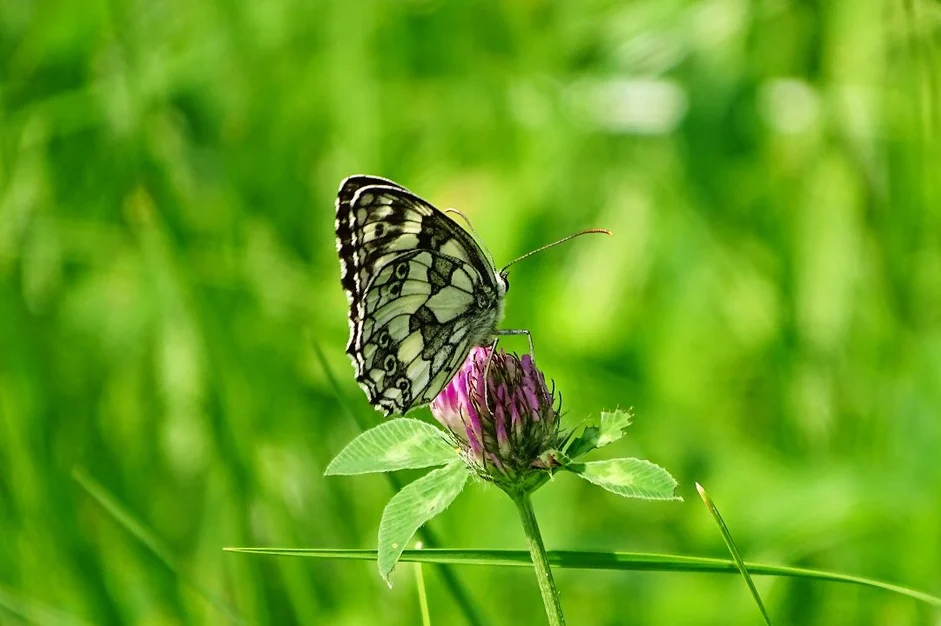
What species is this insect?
Melanargia galathea
